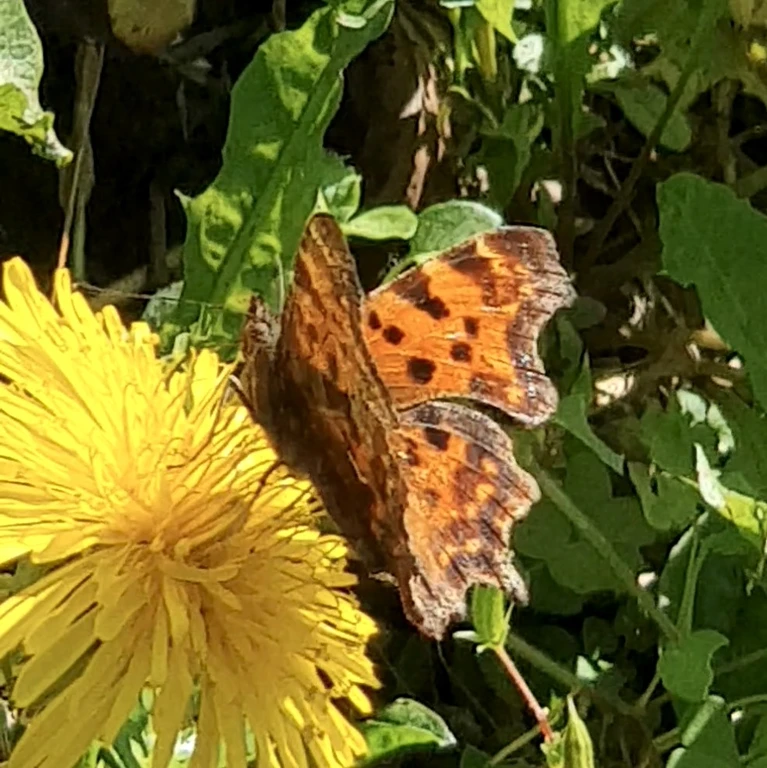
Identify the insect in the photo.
Polygonia c-album
